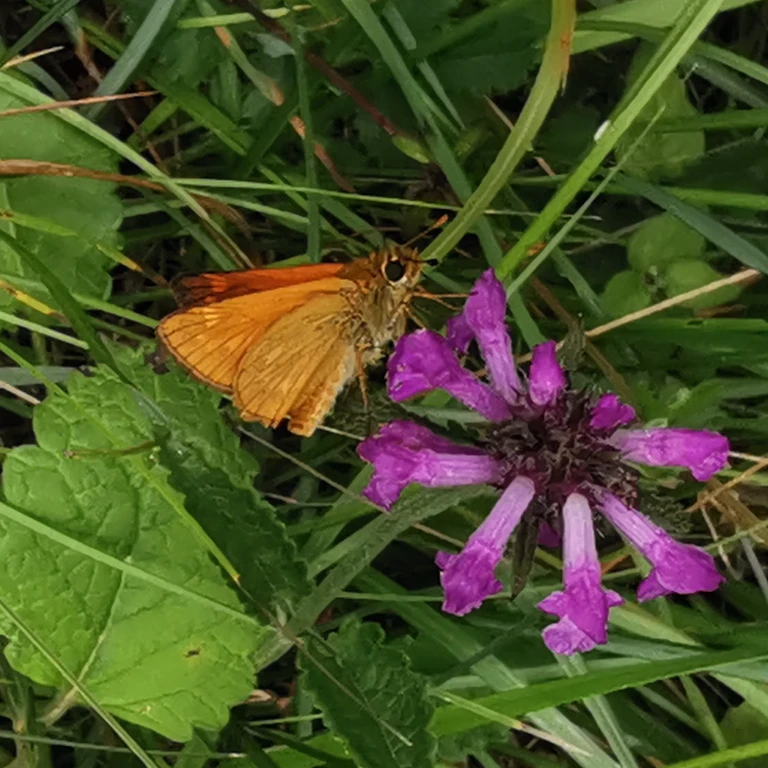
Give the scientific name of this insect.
Ochlodes sylvanus (also Ochlodes venata)
